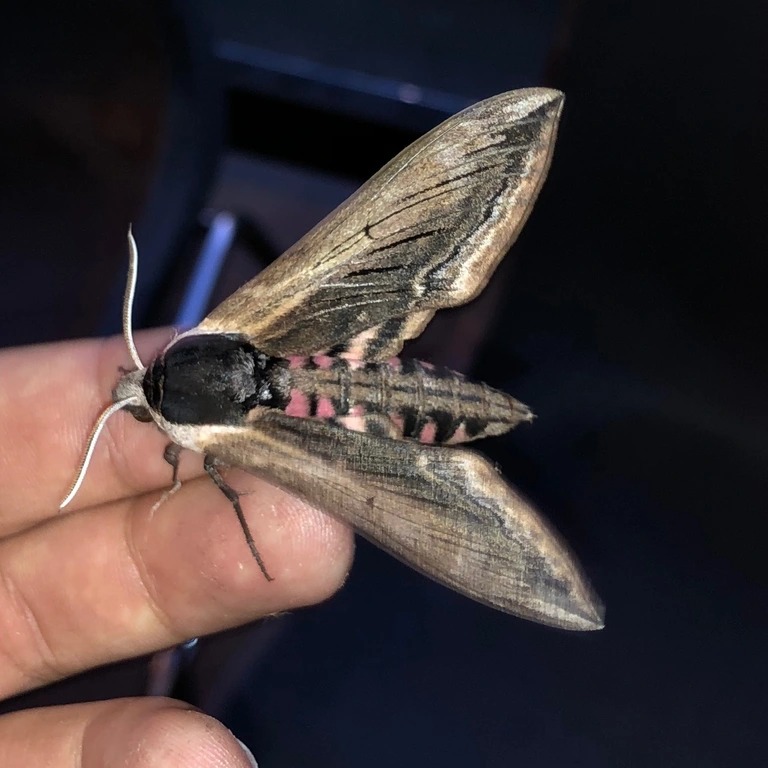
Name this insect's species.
Sphinx ligustri
